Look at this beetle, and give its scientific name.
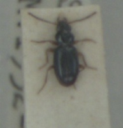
Bembidion gilvipes
